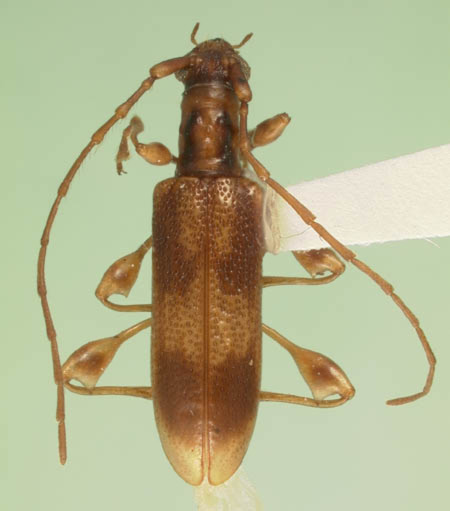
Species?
Plectromerus thomasi
